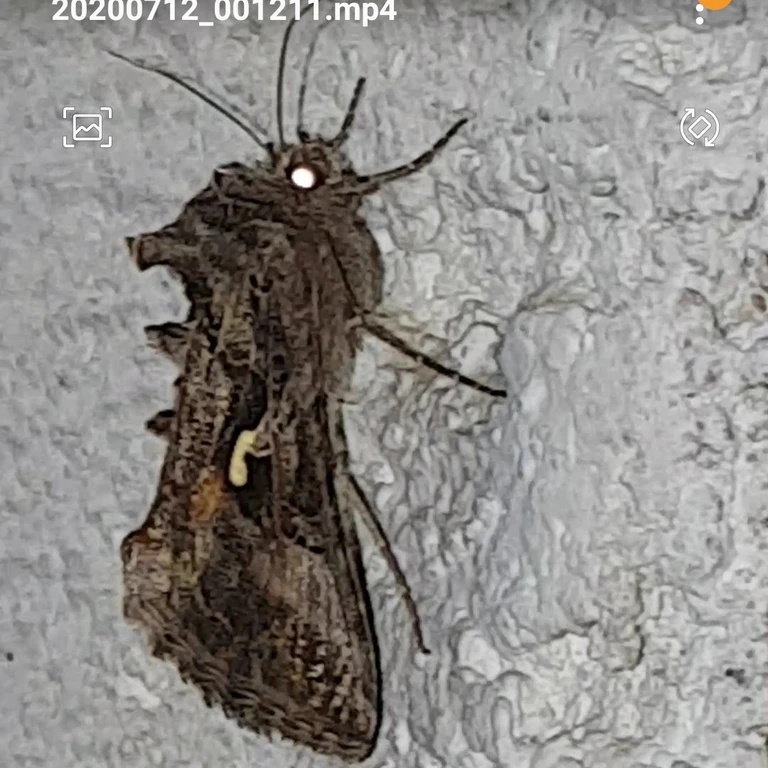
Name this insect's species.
Autographa gamma
